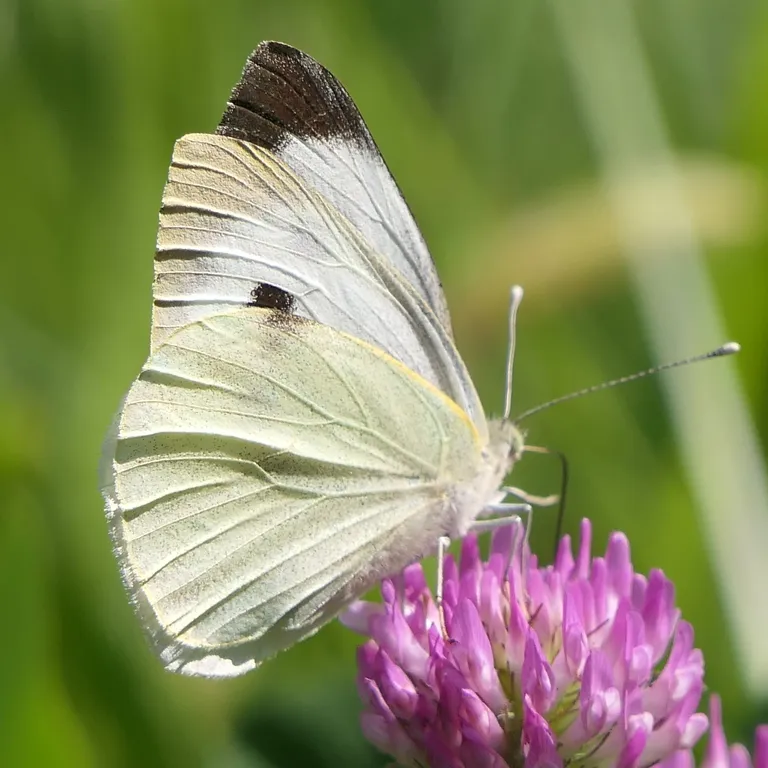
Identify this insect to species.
Pieris brassicae
